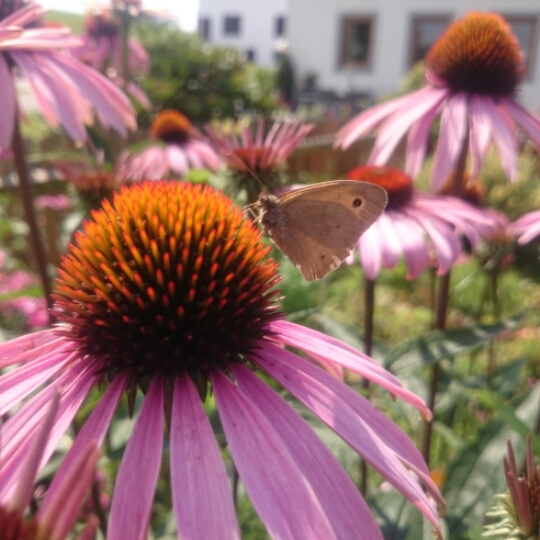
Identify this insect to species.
Maniola jurtina
